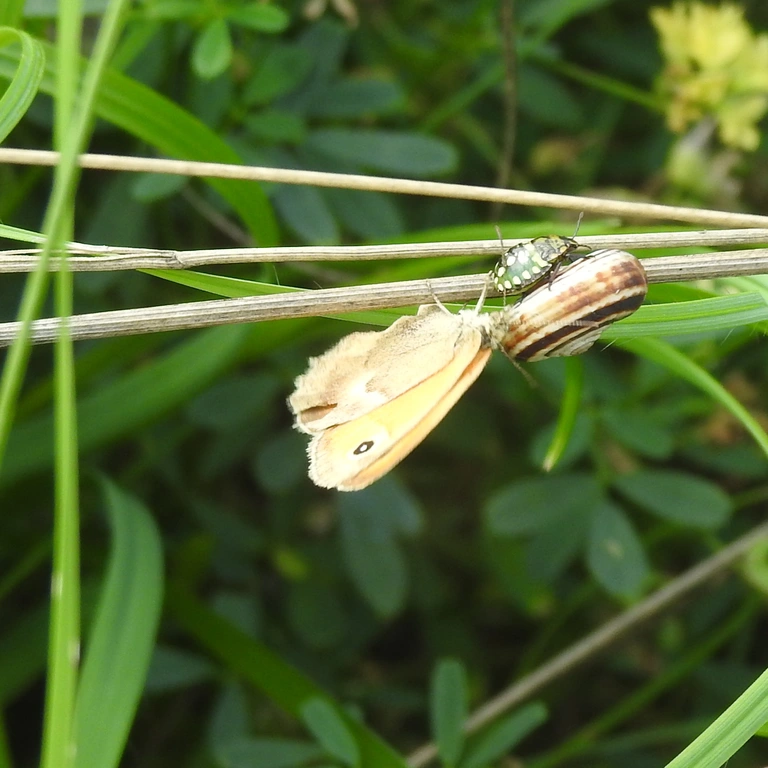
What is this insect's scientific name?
Coenonympha pamphilus
